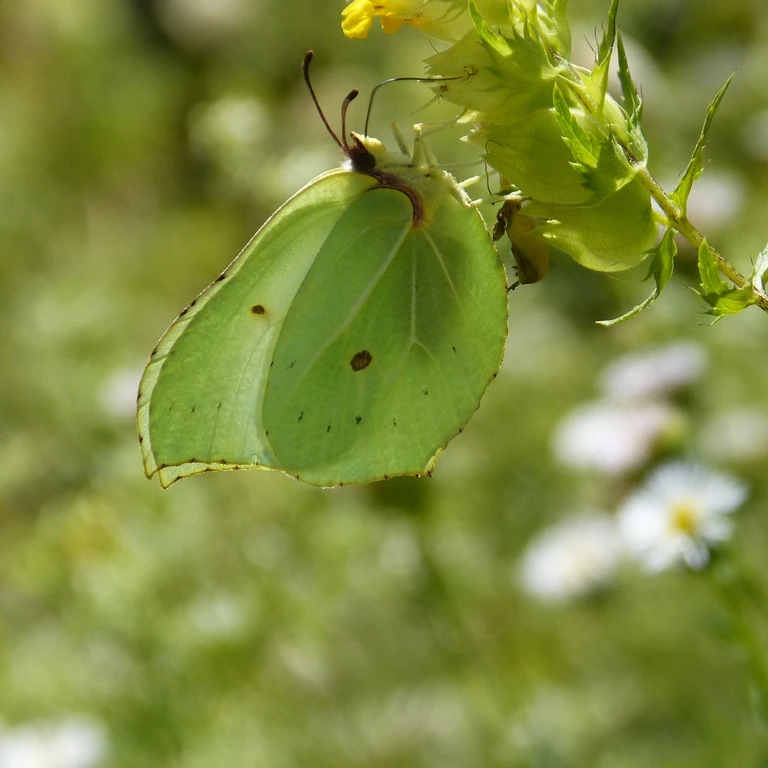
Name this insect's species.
Gonepteryx rhamni
